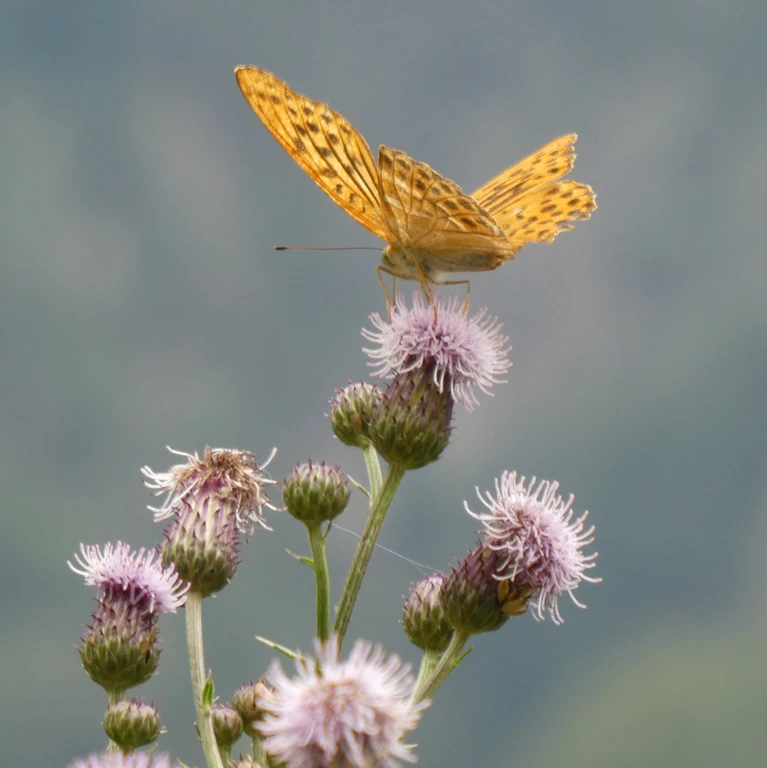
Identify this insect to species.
Argynnis paphia
